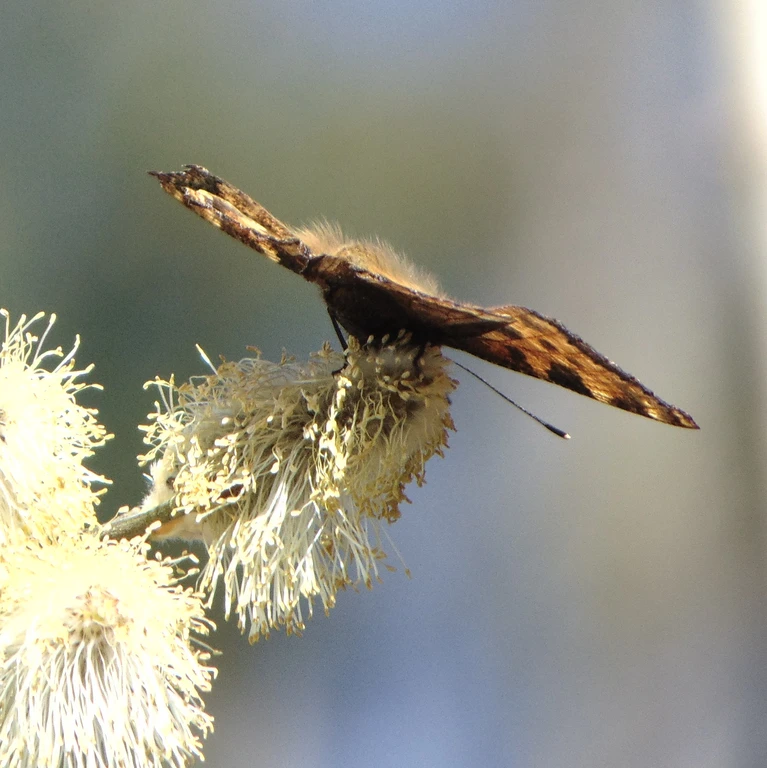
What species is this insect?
Nymphalis polychloros
